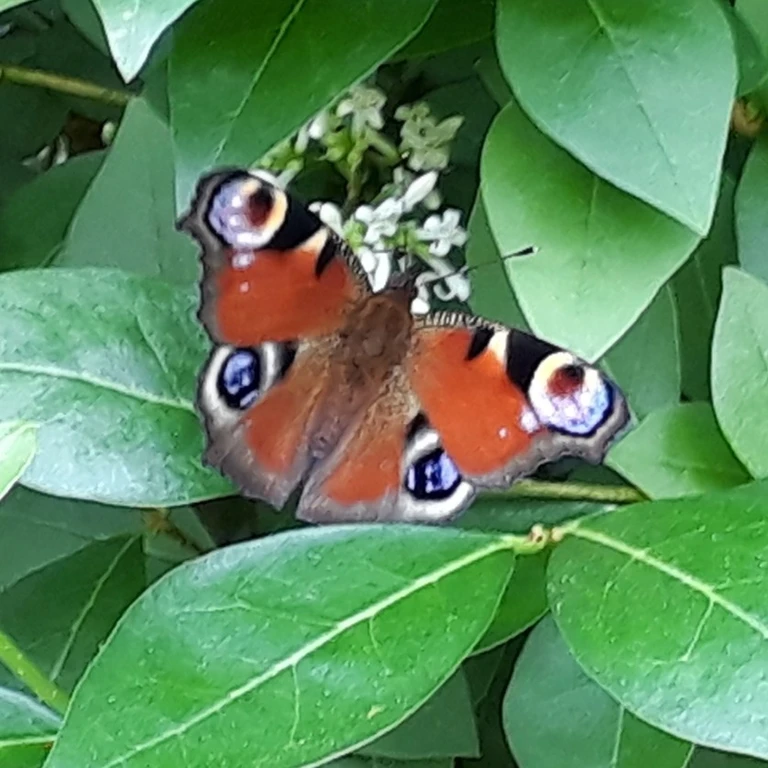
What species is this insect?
Aglais io
